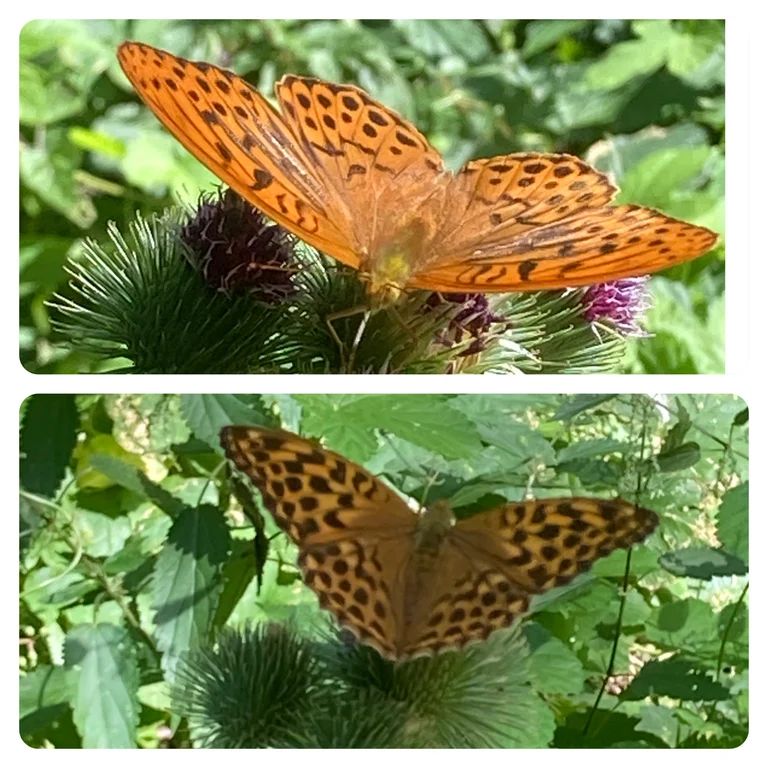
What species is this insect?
Argynnis paphia
